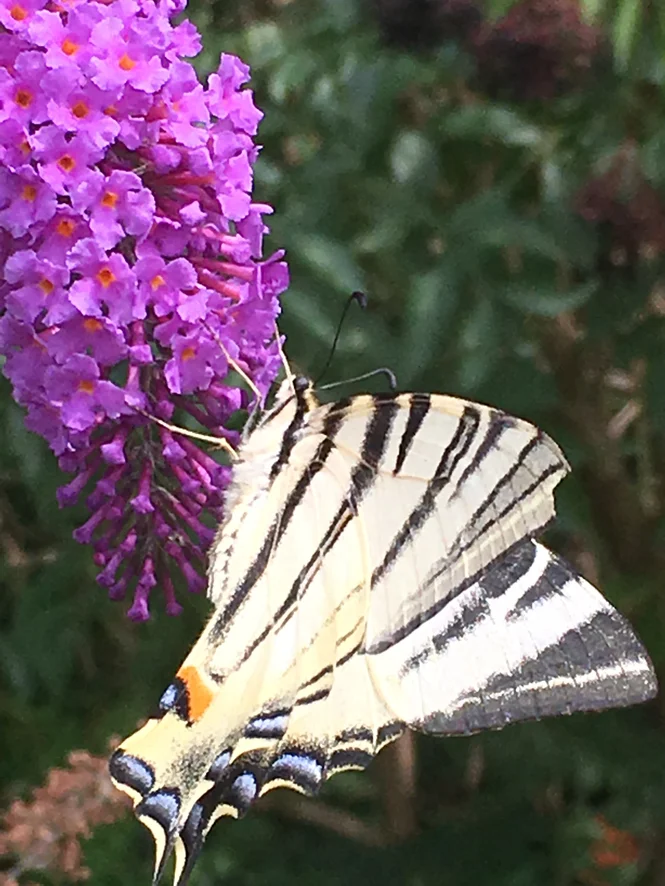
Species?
Iphiclides podalirius
